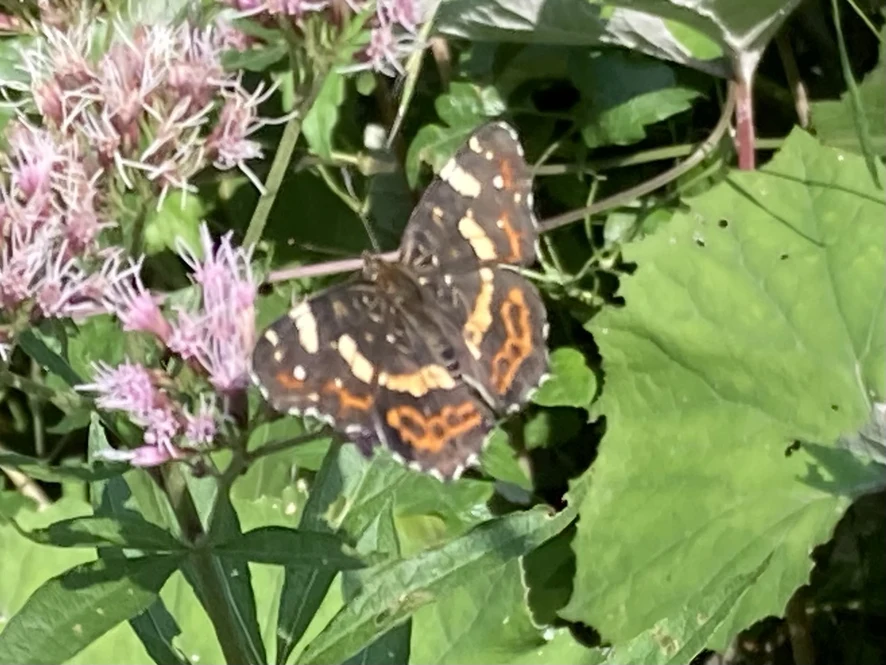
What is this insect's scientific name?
Araschnia levana
